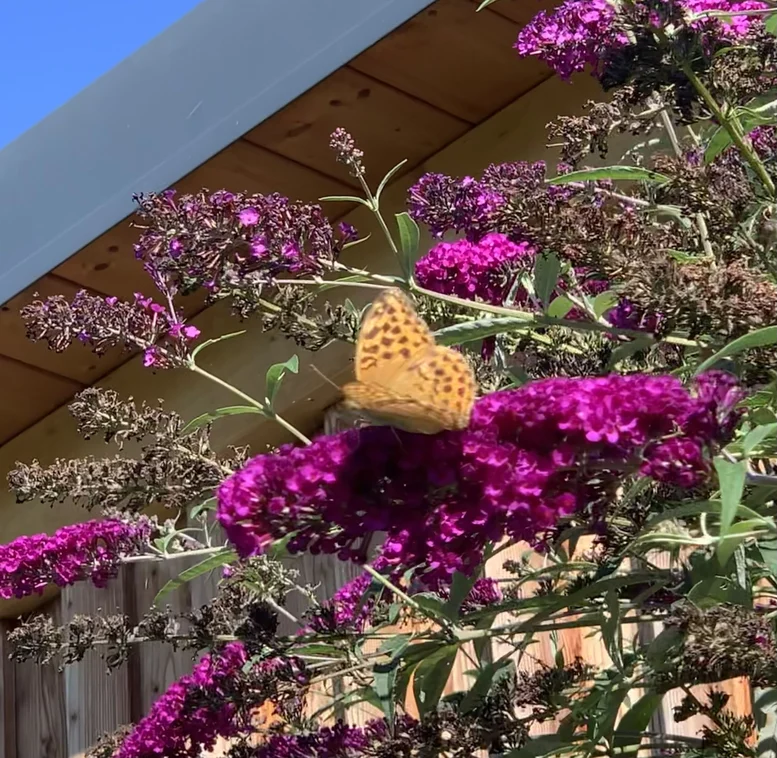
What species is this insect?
Argynnis paphia
